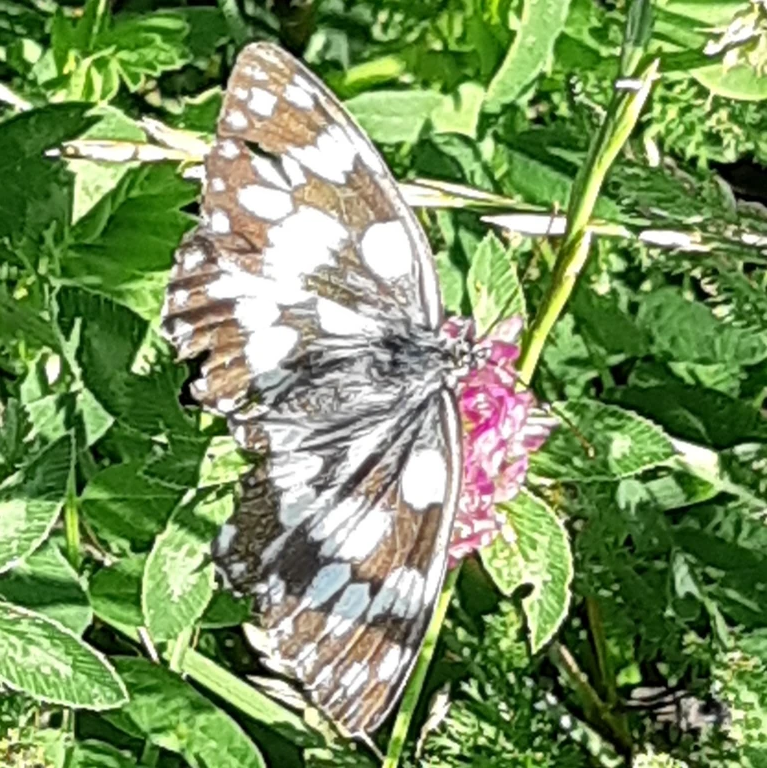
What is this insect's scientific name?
Melanargia galathea
